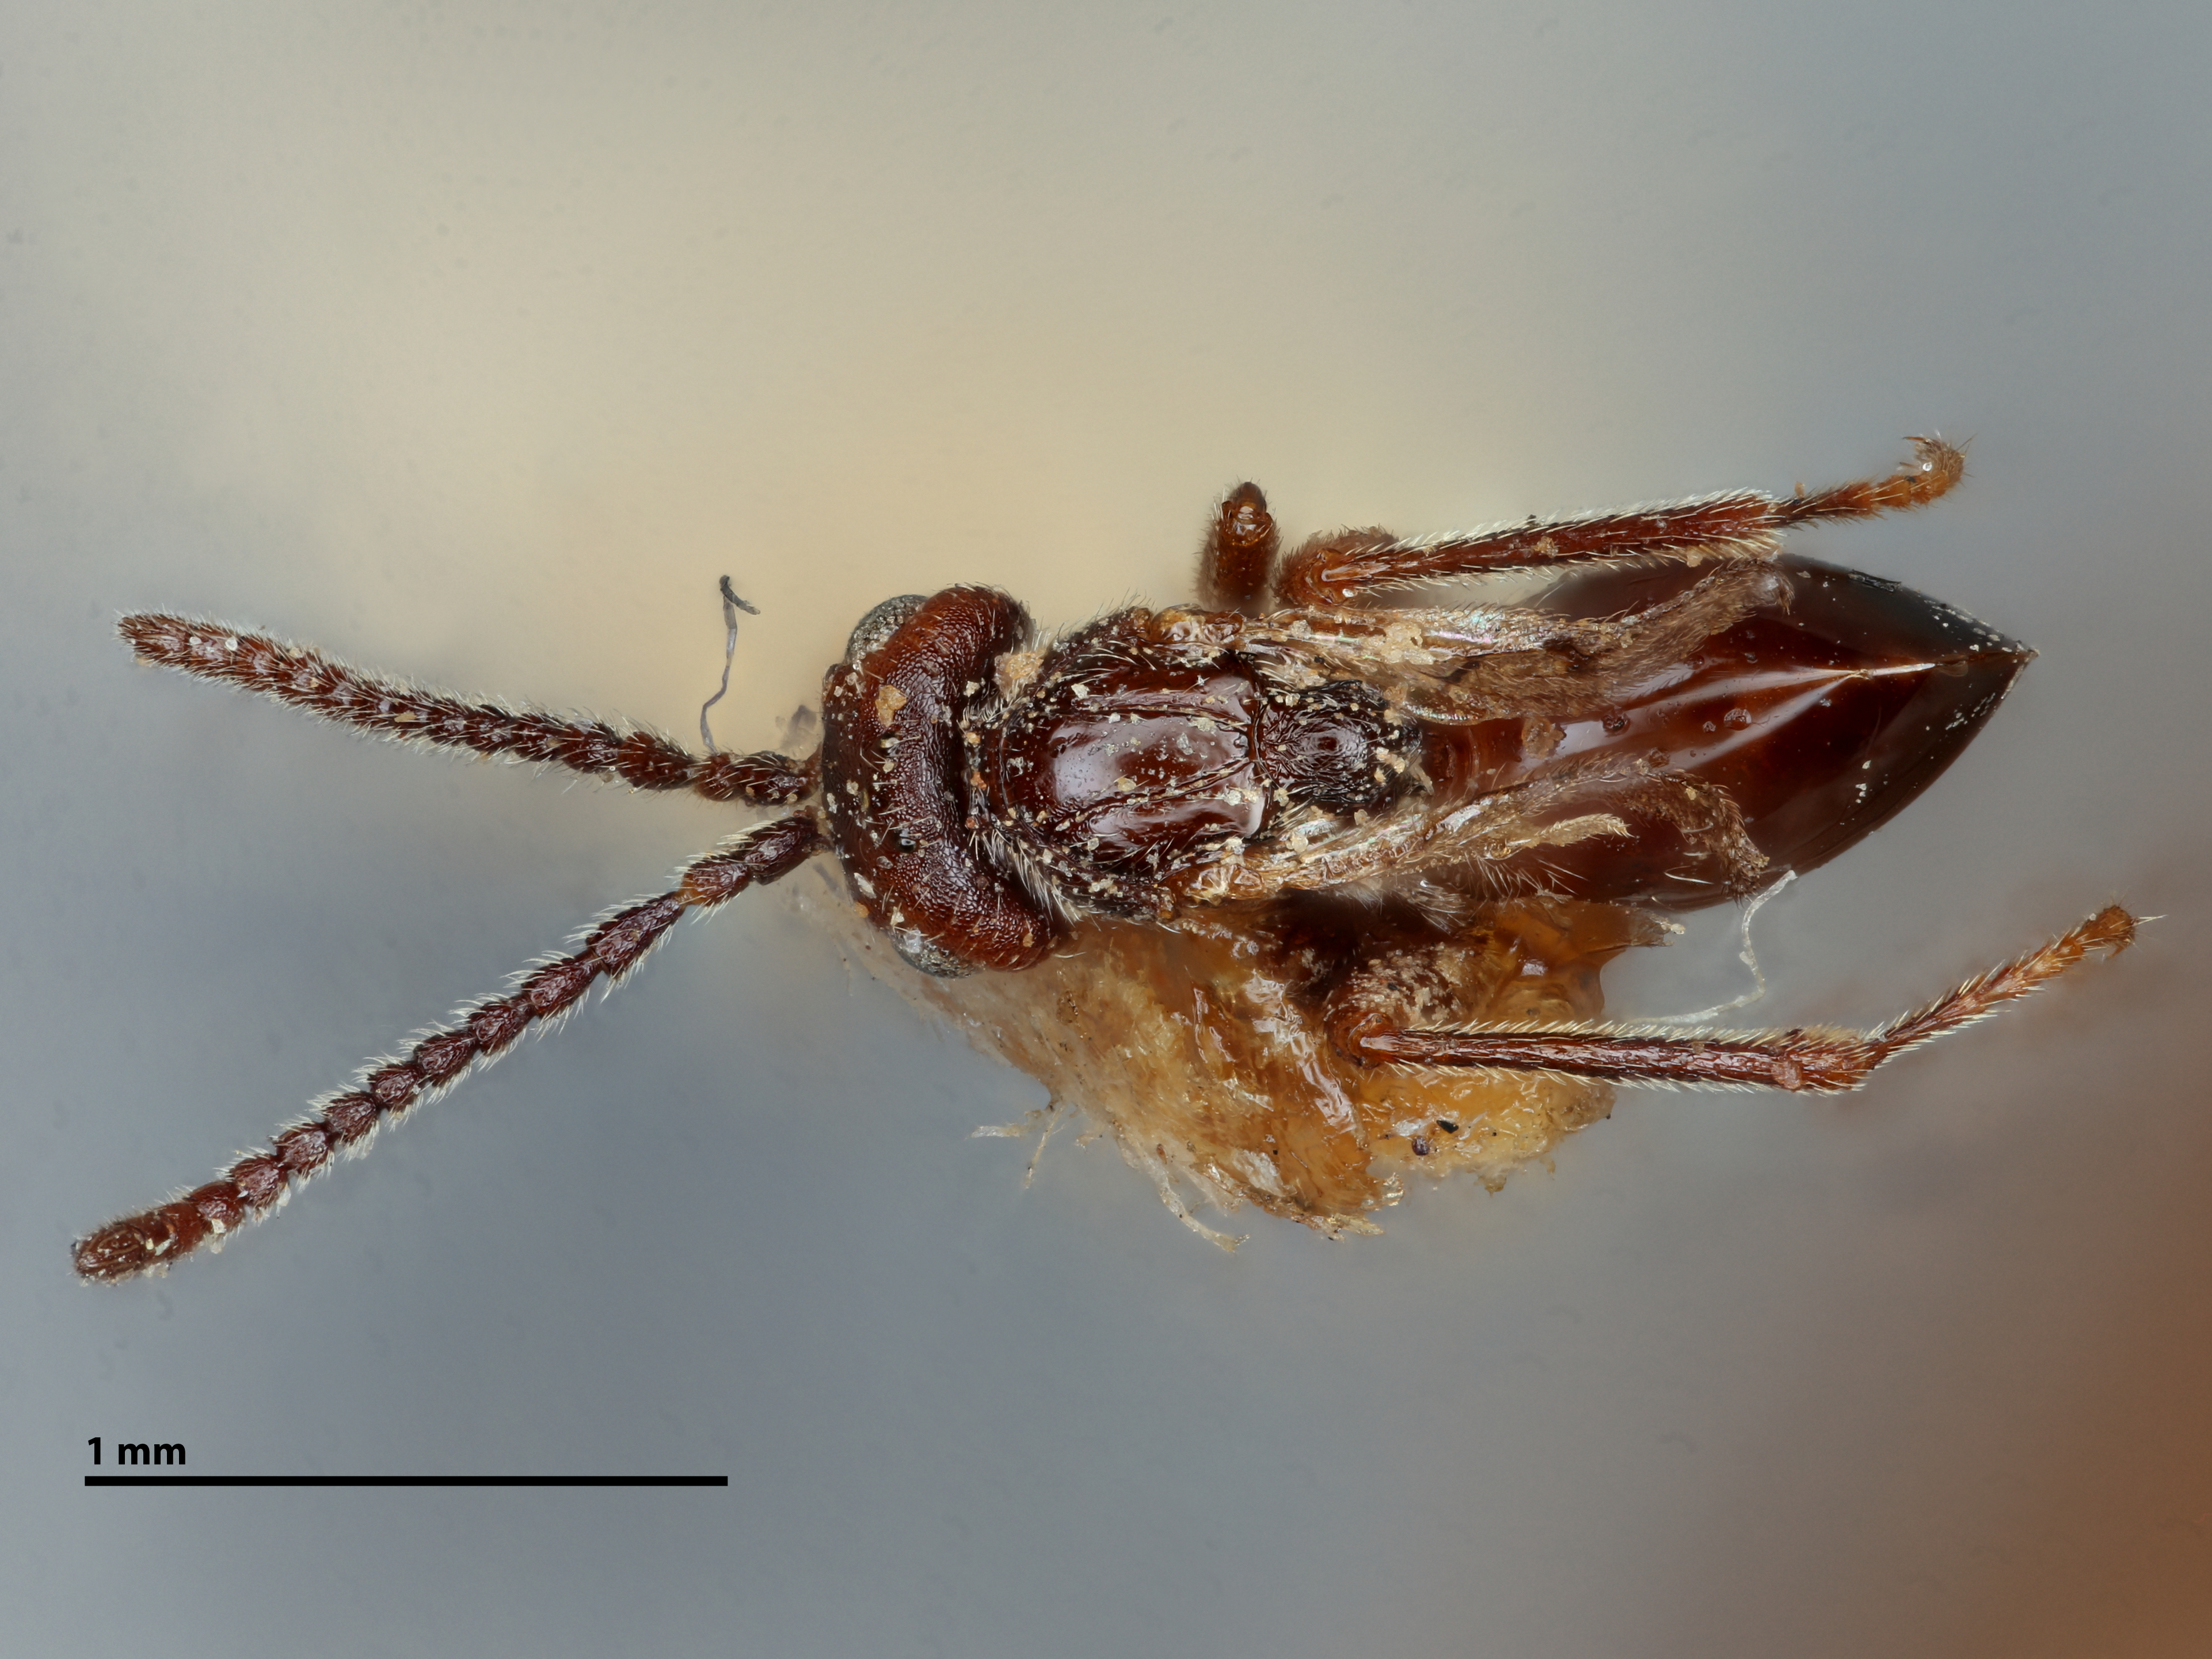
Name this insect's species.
Xanthoteras mediocre
